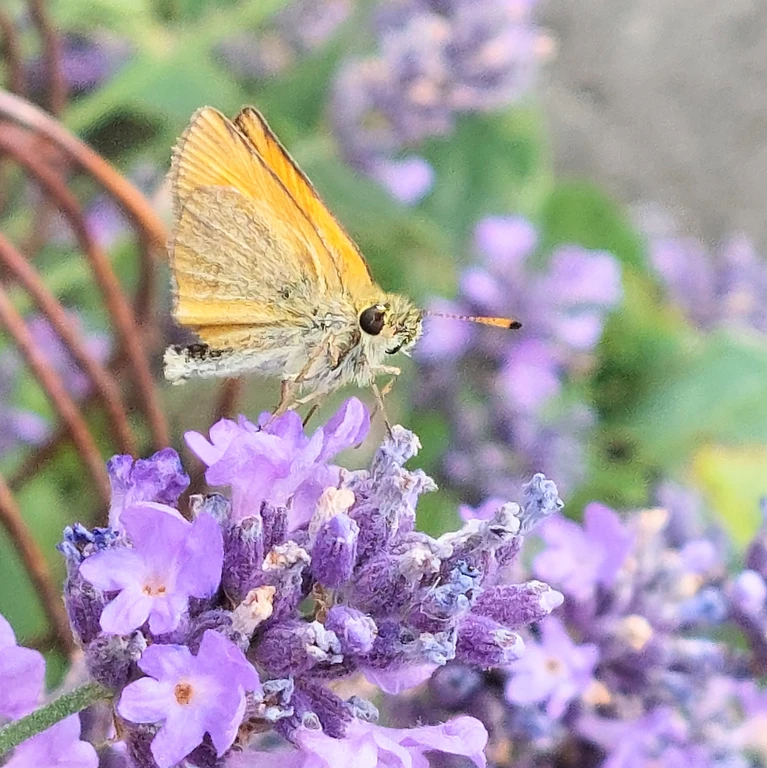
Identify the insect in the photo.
Thymelicus lineola
